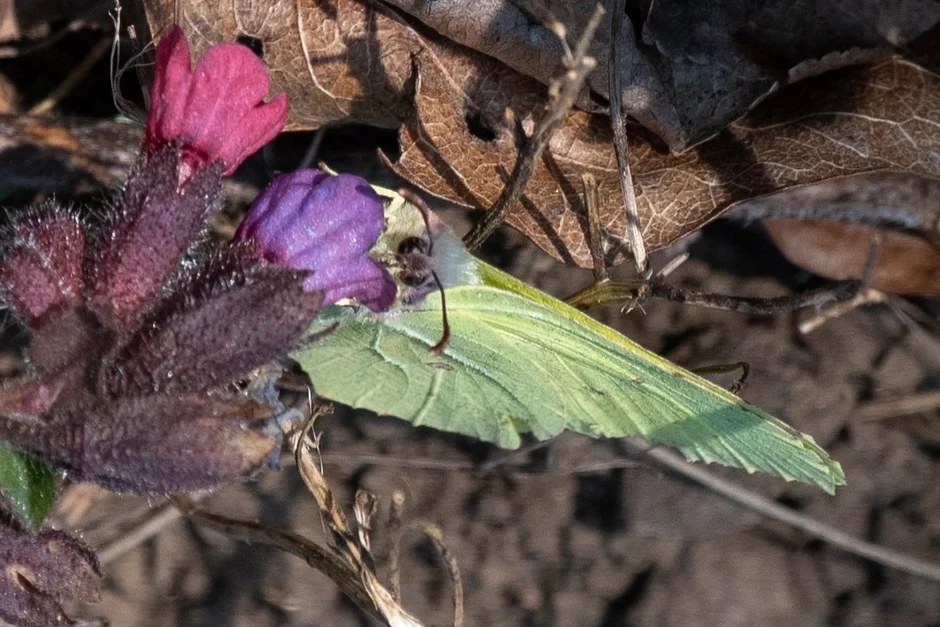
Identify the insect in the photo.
Gonepteryx rhamni
